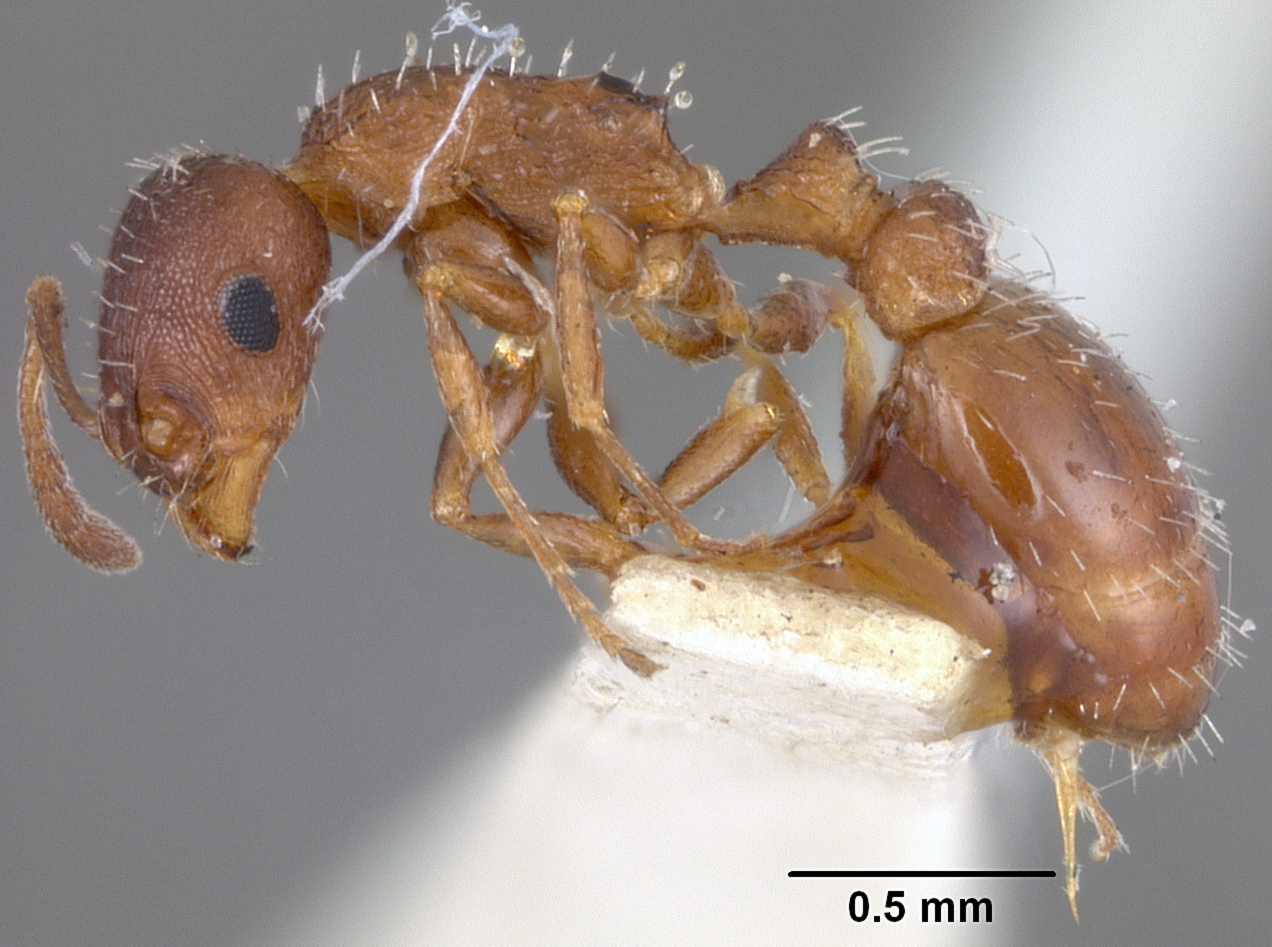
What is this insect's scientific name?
Leptothorax tricarinatus
